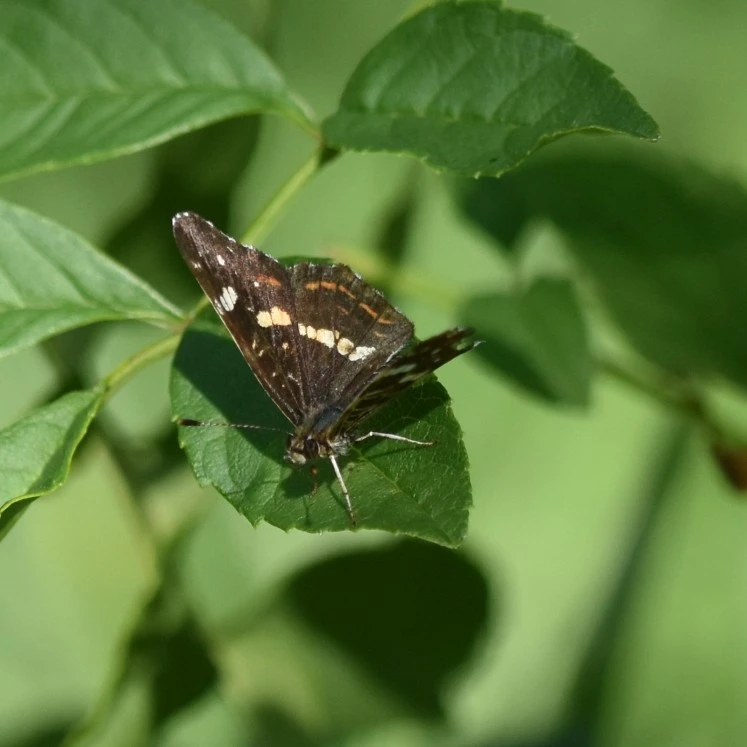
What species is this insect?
Araschnia levana
